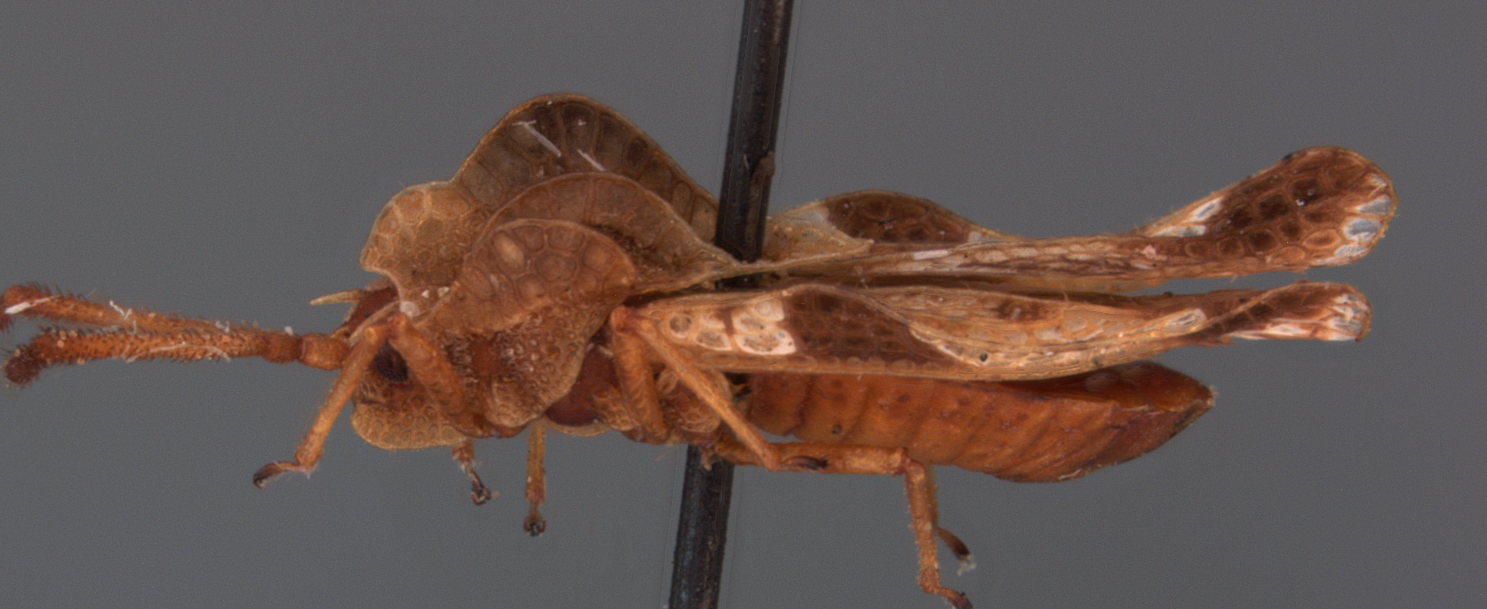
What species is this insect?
Teleonemia simulans
